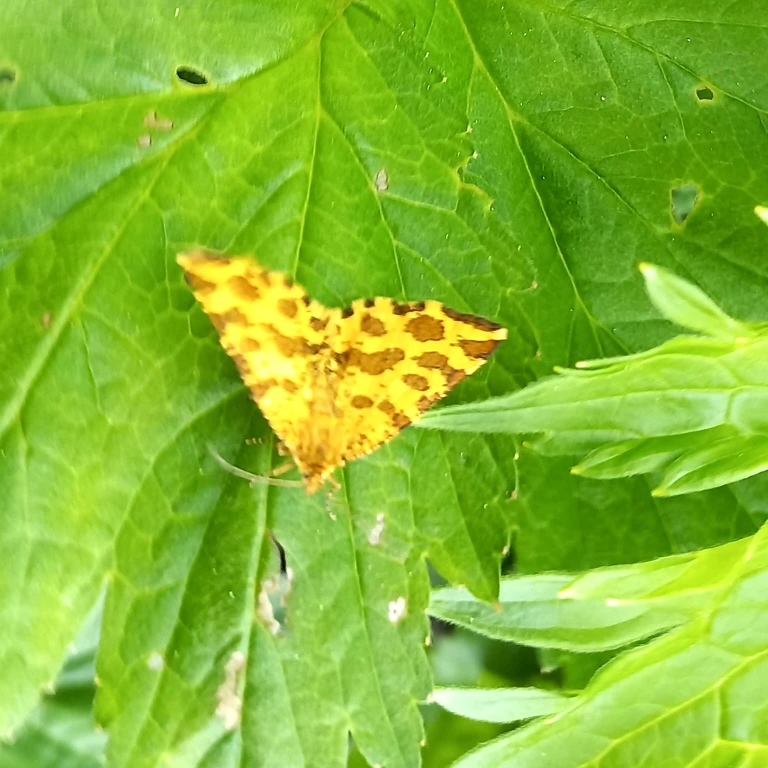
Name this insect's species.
Pseudopanthera macularia
